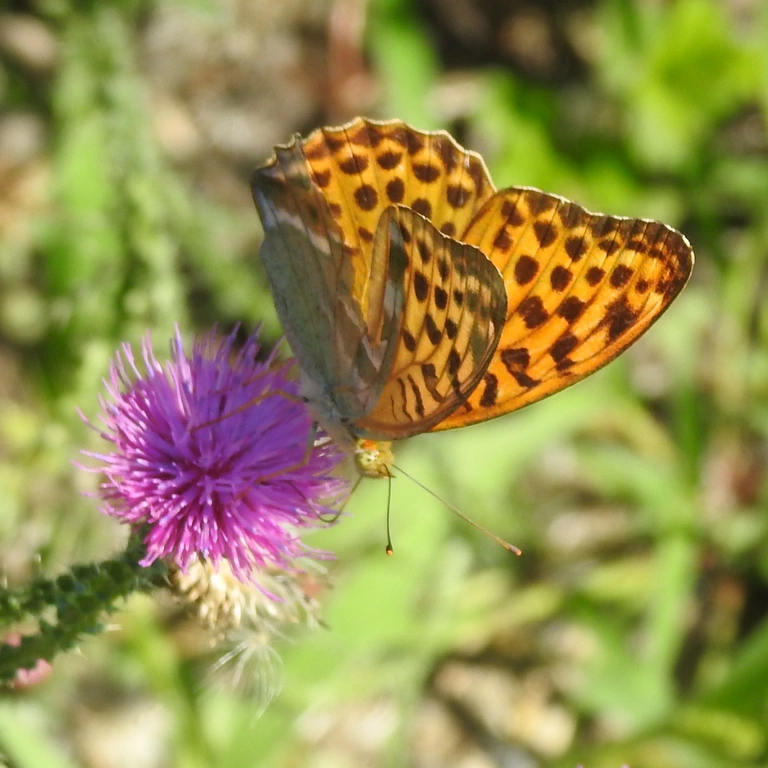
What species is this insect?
Argynnis paphia
